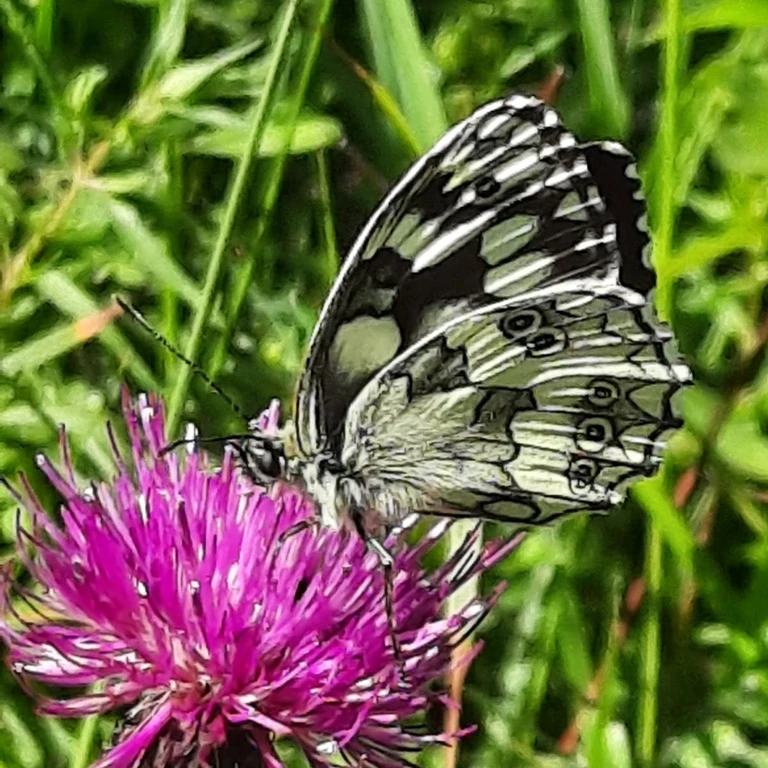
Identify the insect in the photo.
Melanargia galathea
